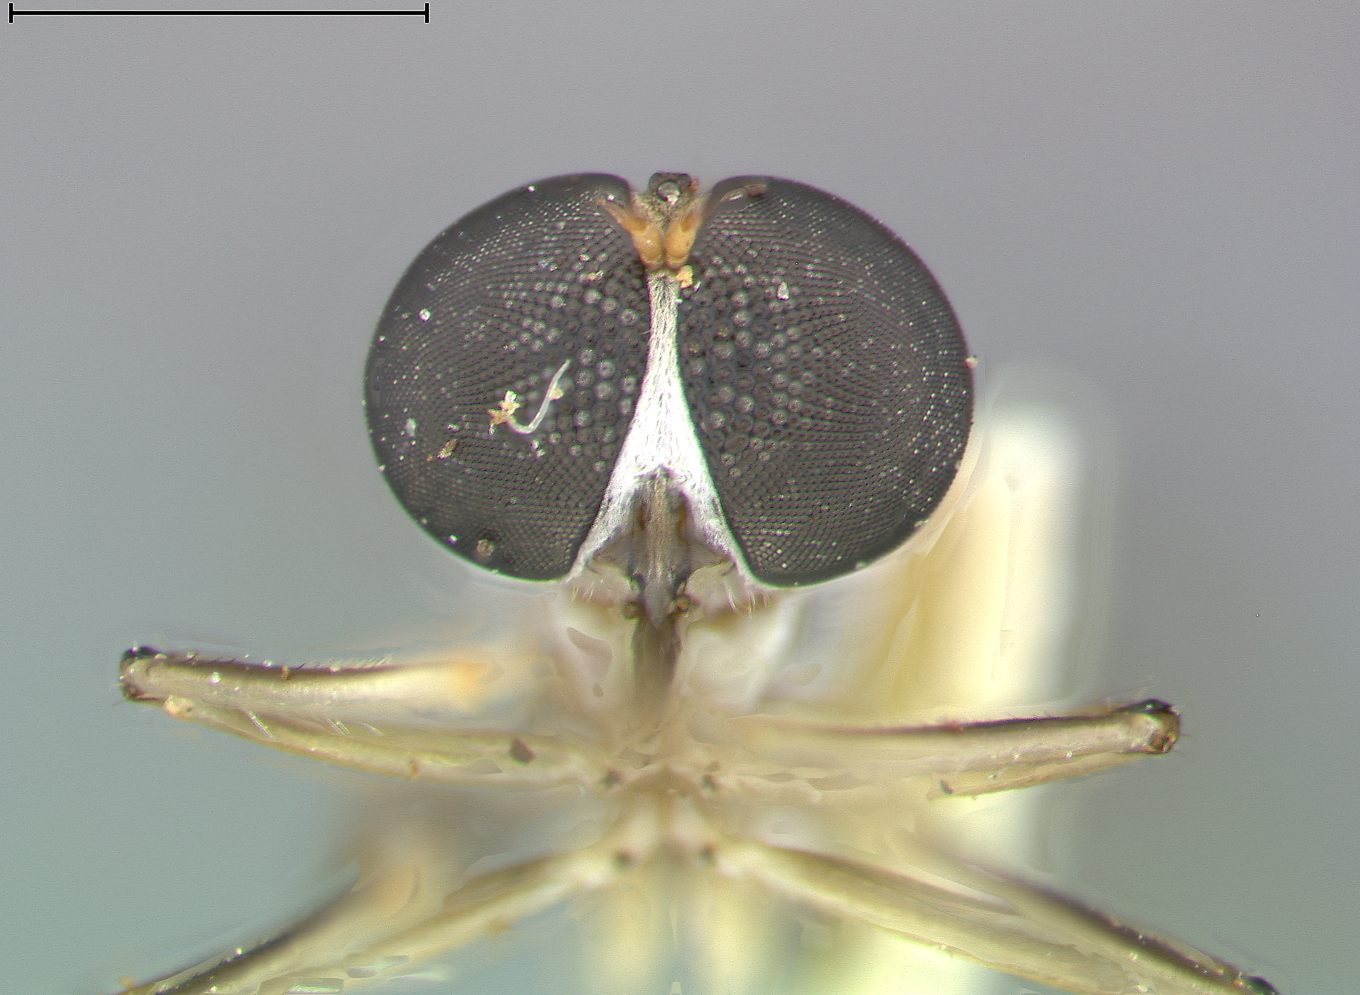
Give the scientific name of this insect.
Leptogaster martini
